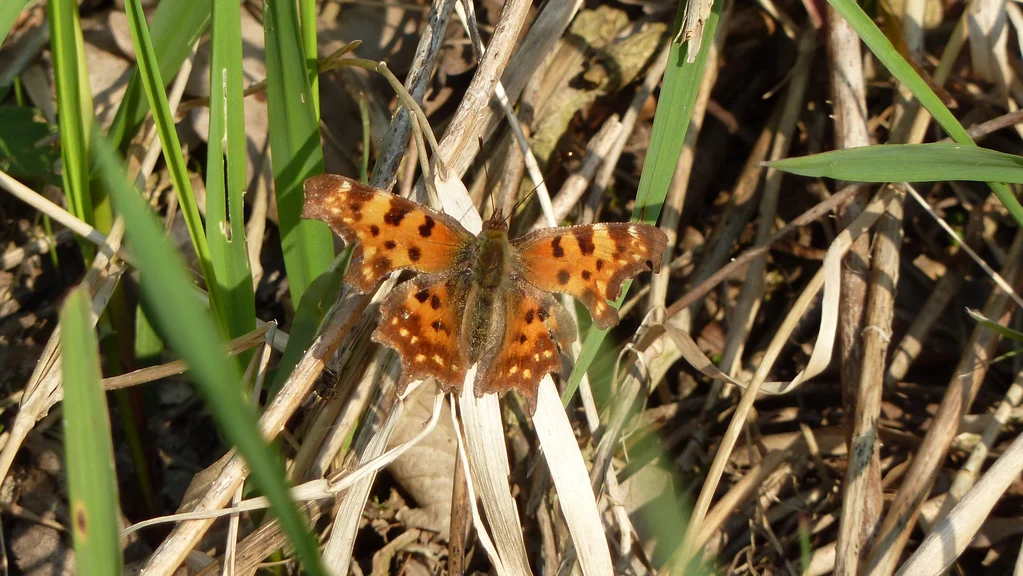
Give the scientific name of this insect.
Polygonia c-album
